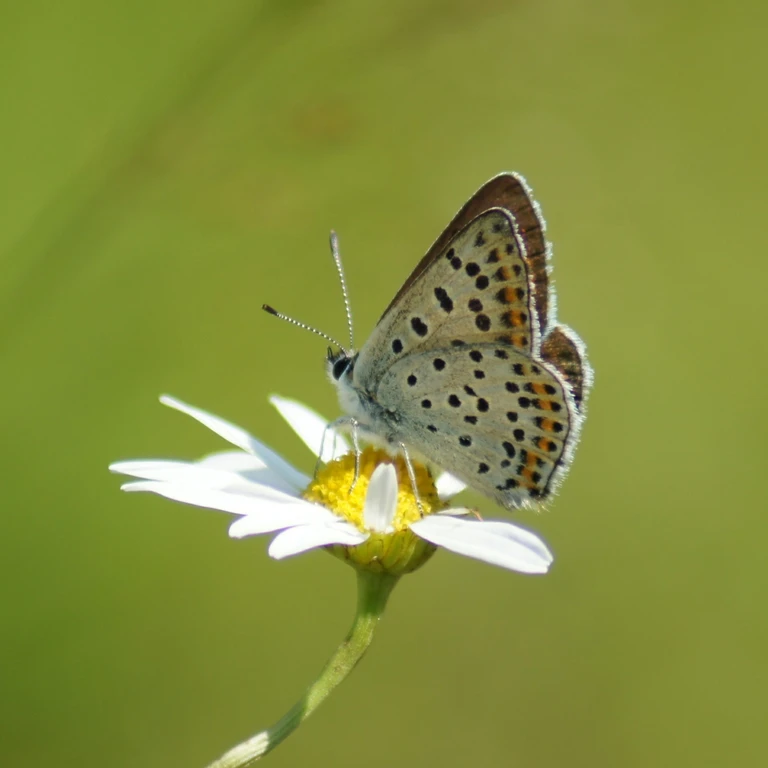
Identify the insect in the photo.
Lycaena tityrus (also Loweia tityrus)
